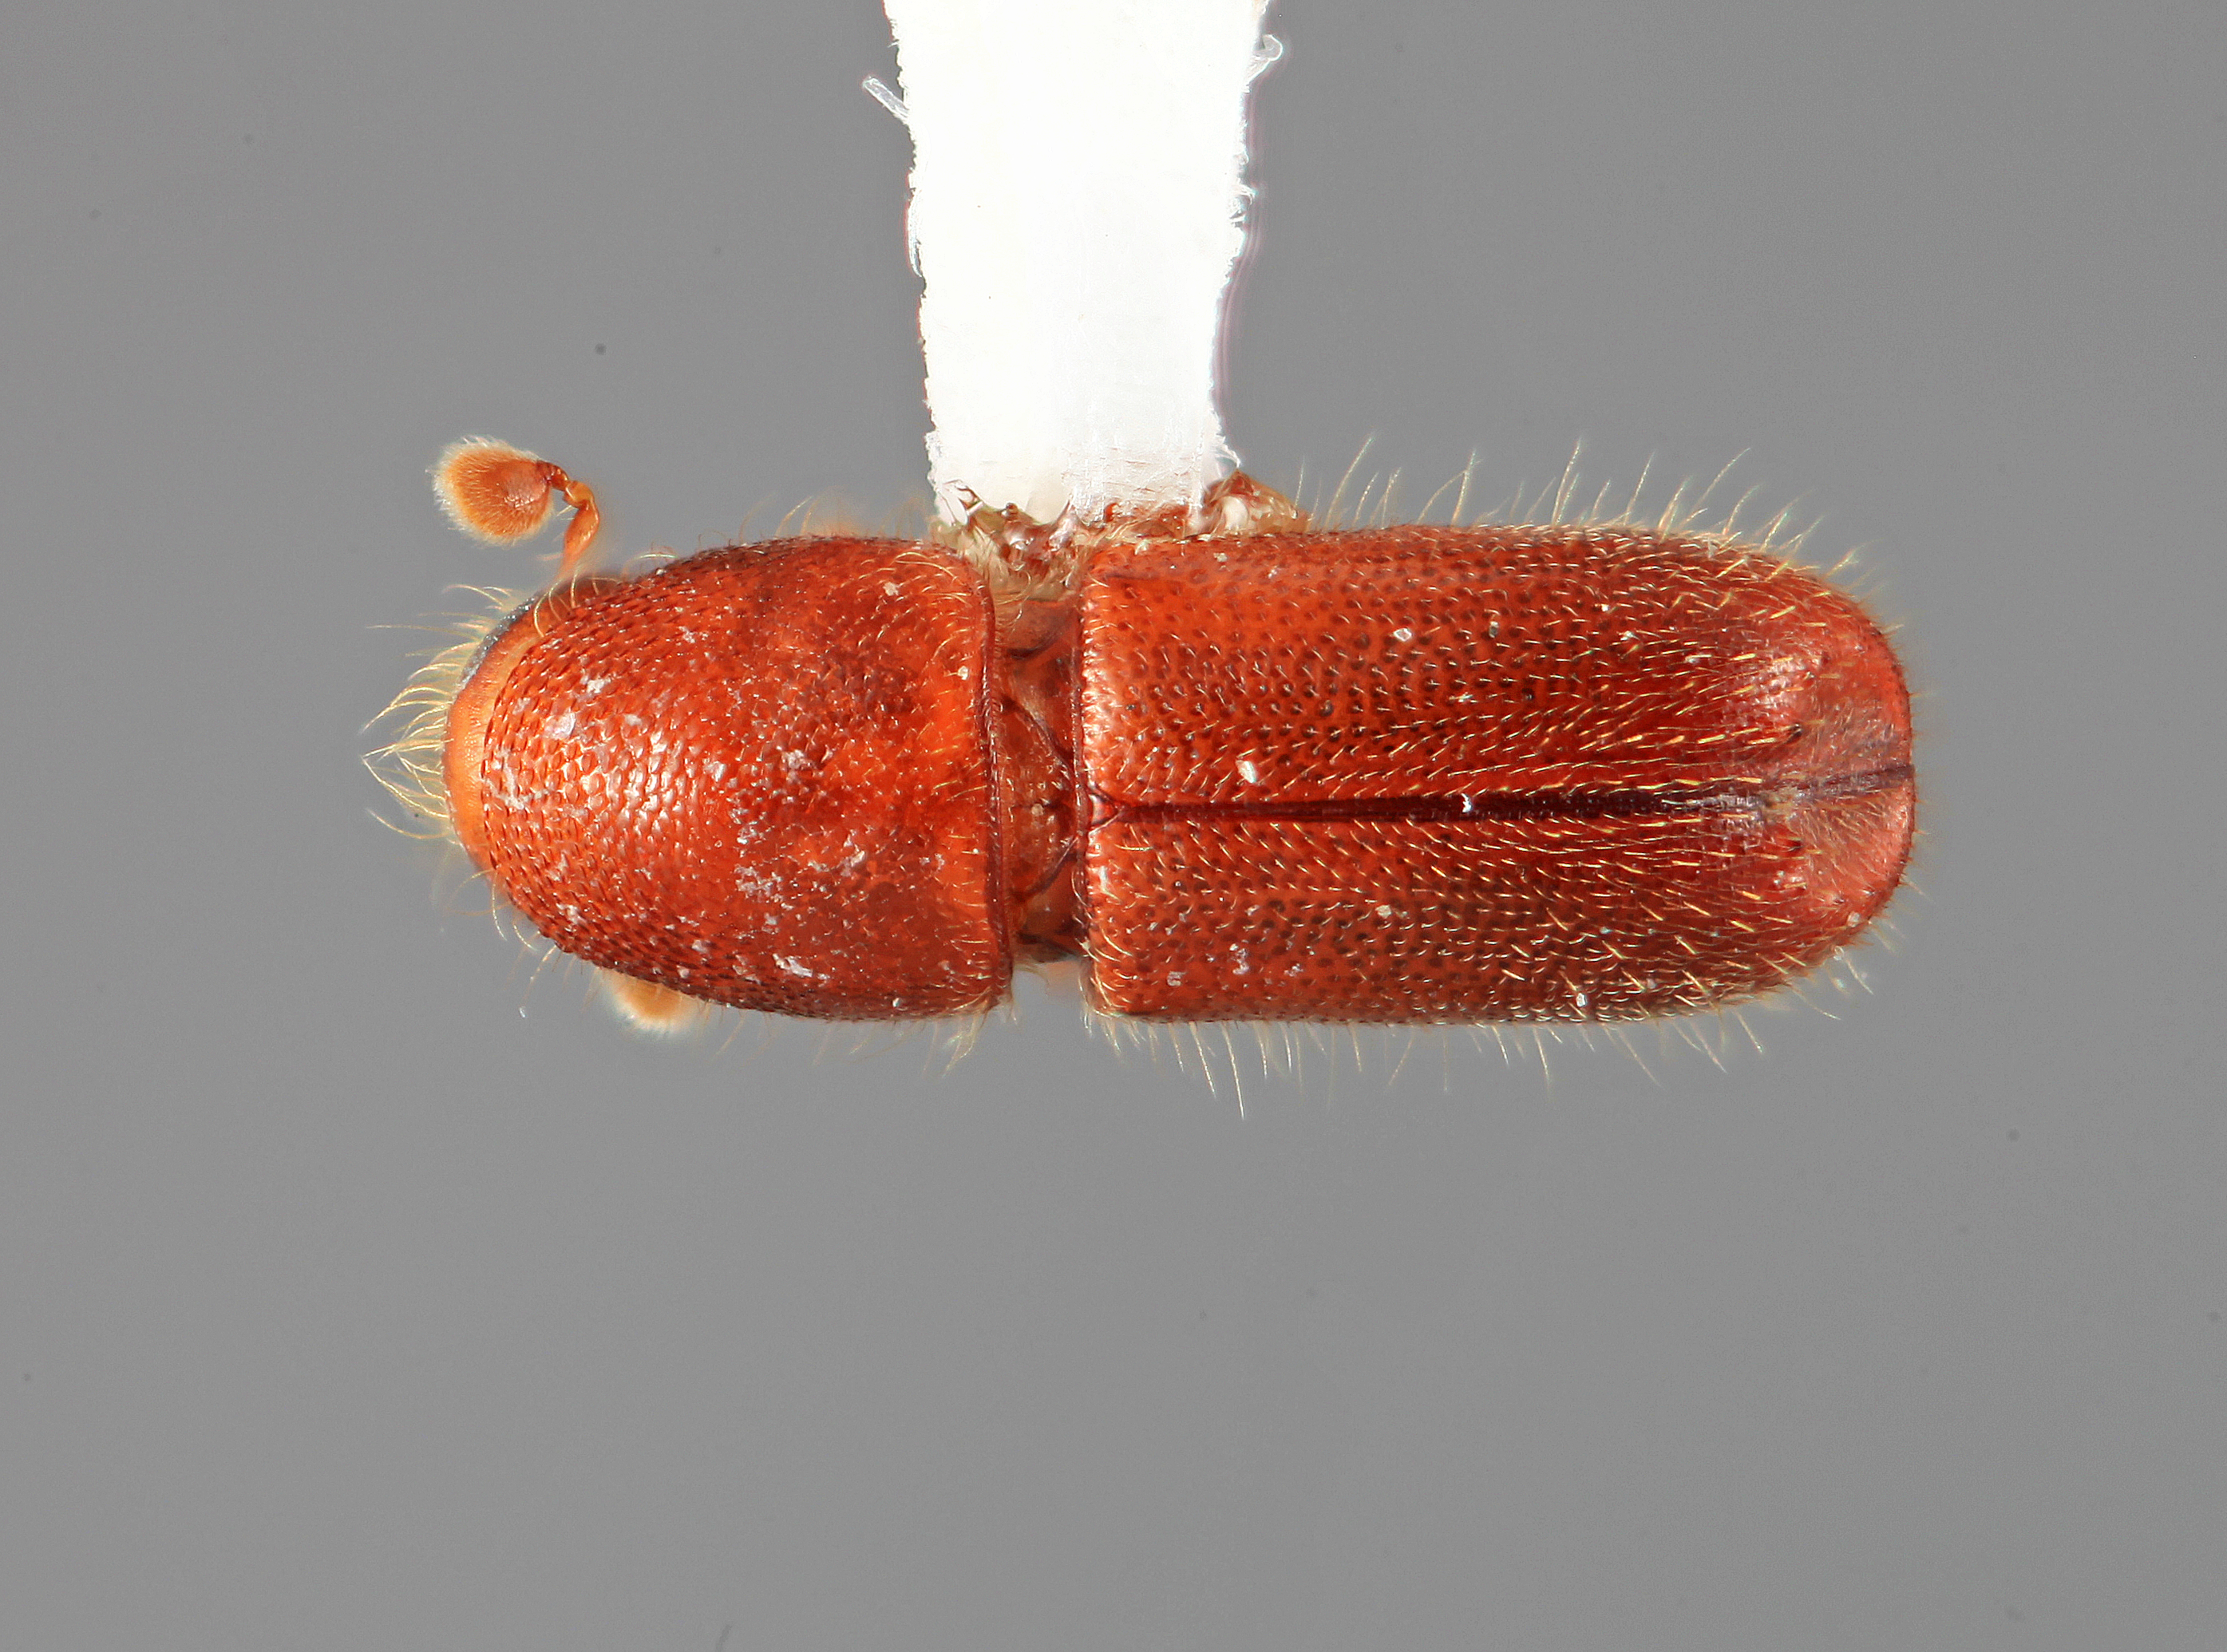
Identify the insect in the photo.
Mimips ocularis
